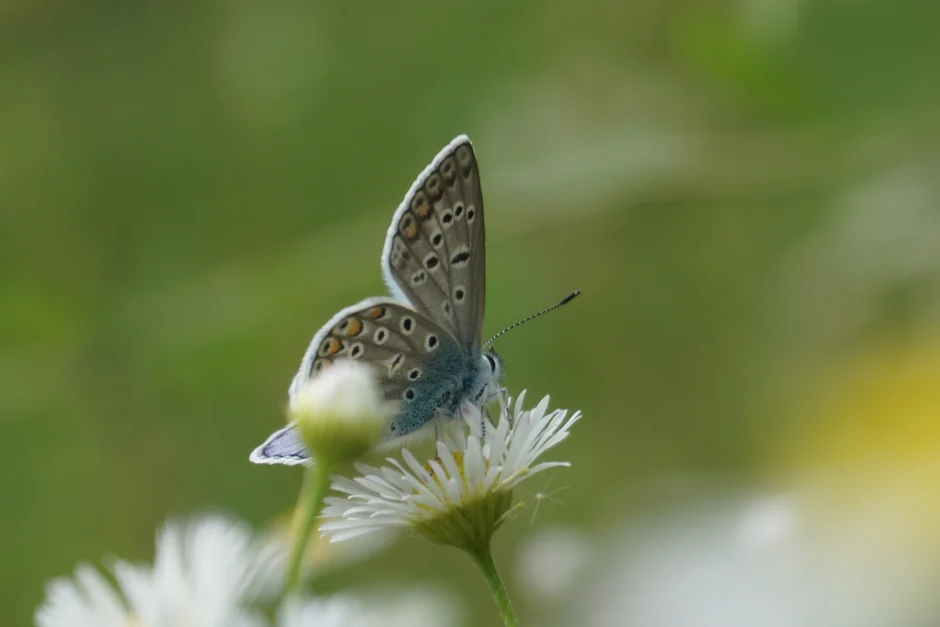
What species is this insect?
Polyommatus icarus
